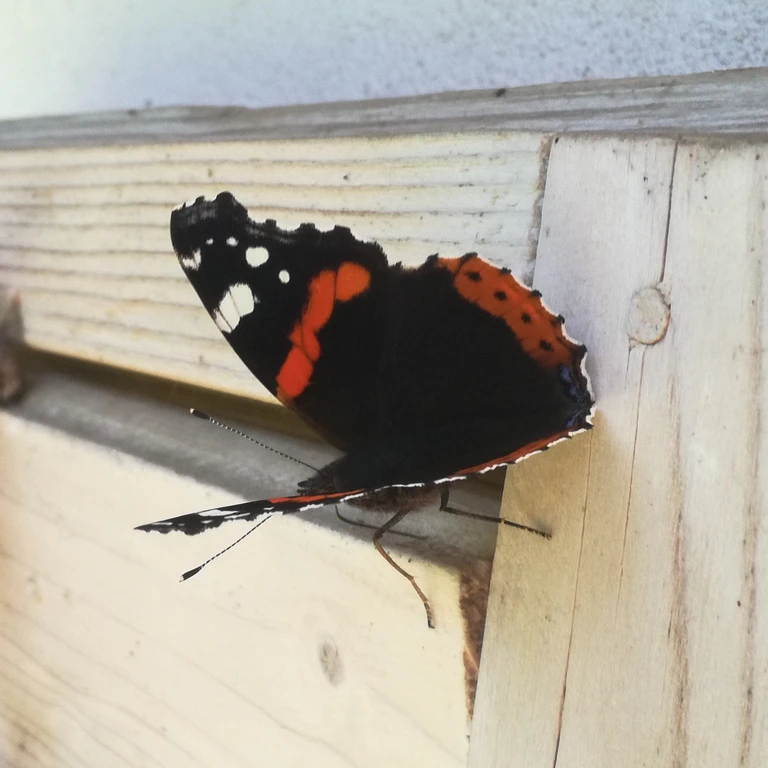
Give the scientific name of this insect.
Vanessa atalanta
